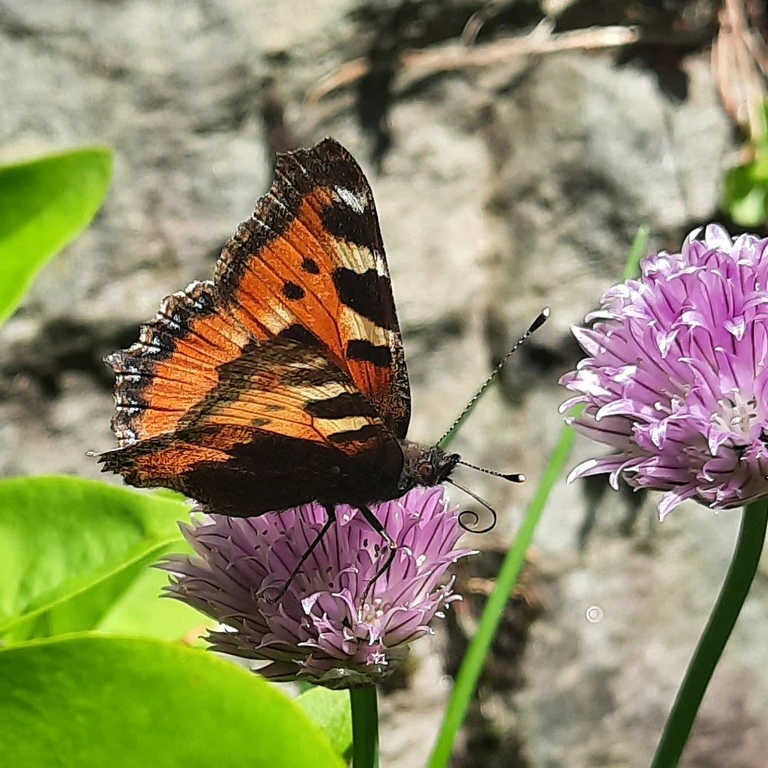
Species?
Aglais urticae
